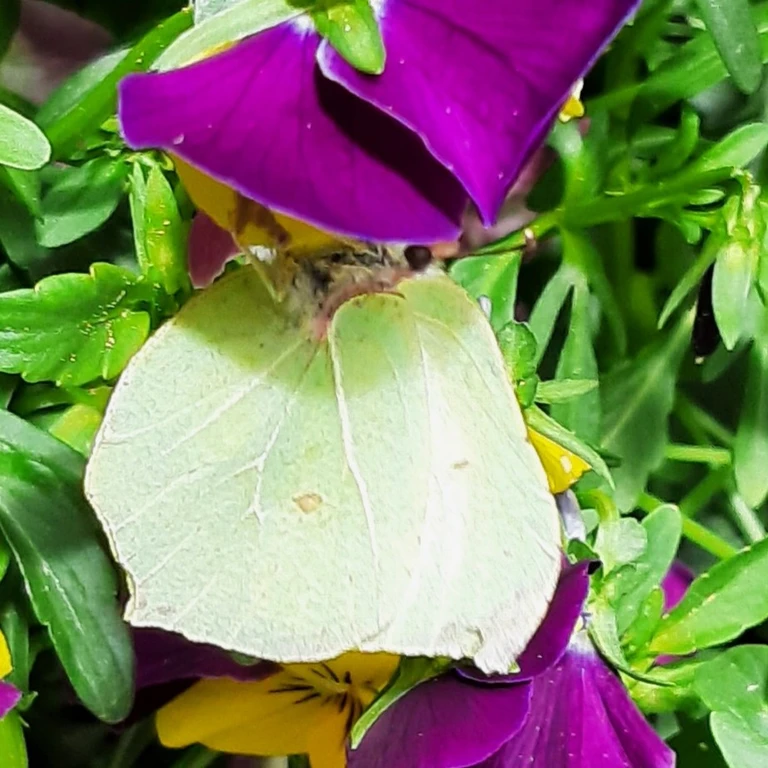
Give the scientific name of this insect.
Gonepteryx rhamni
